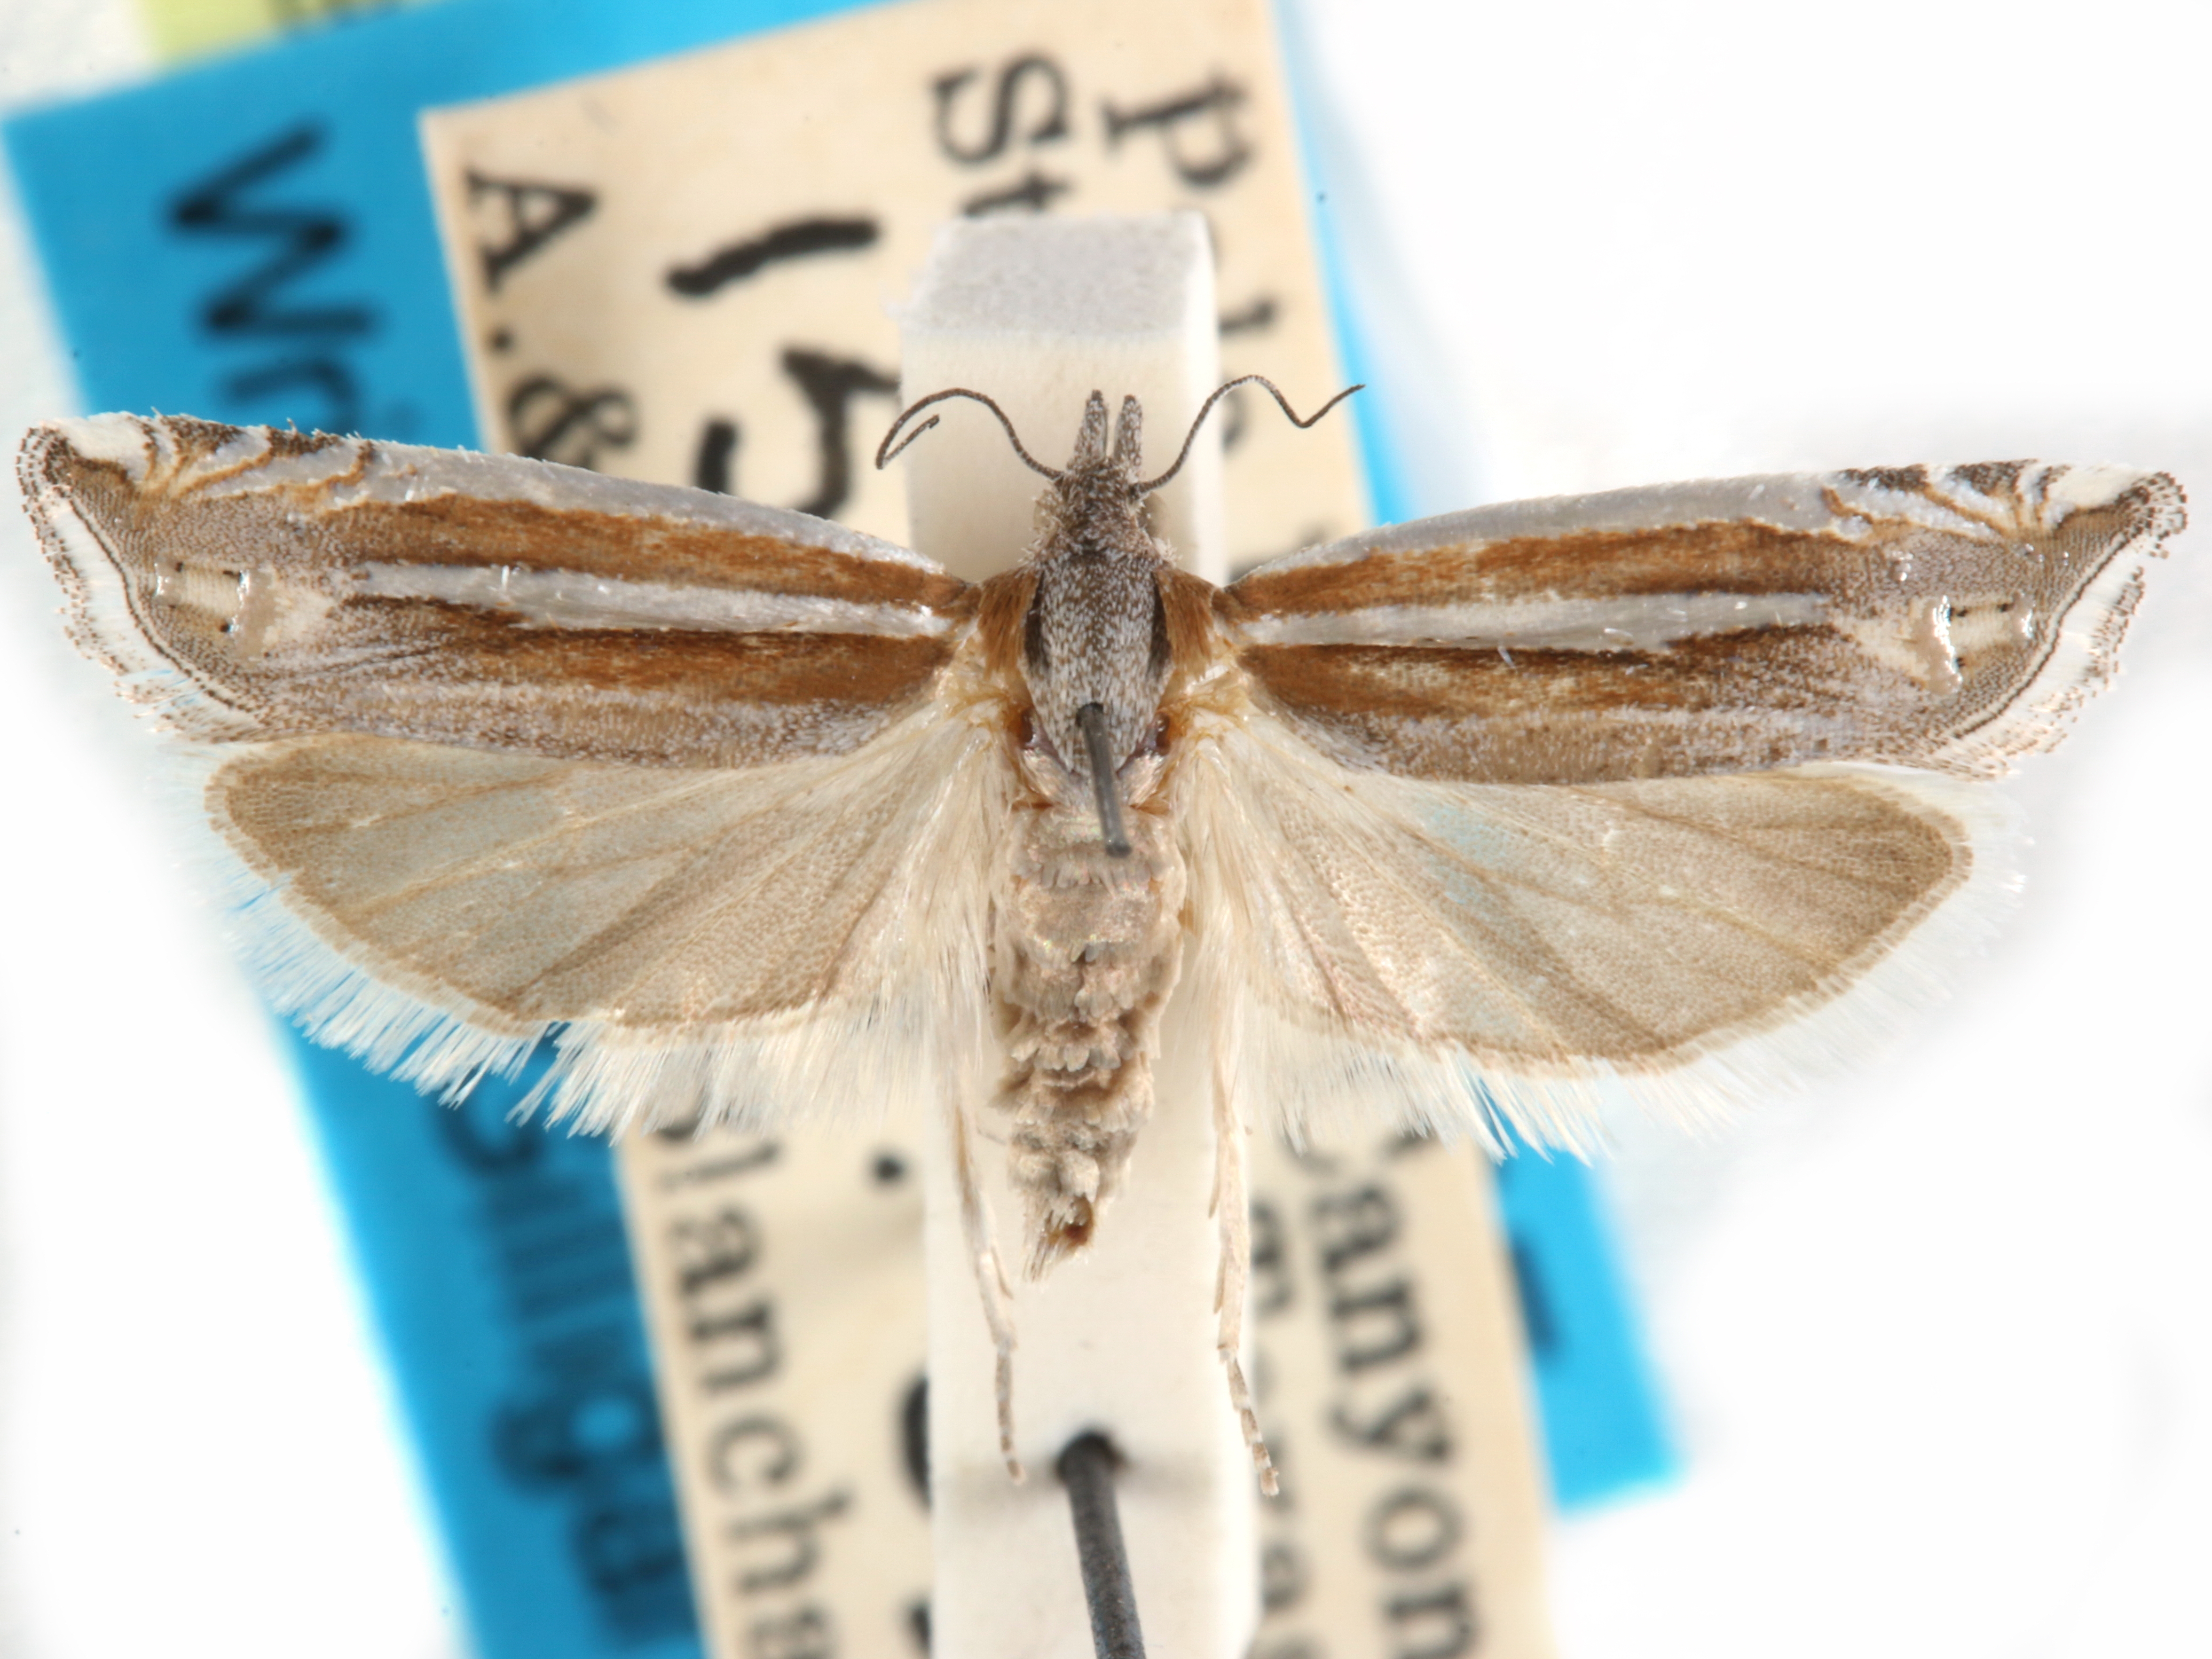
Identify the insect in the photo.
Eucosma fulvotegulana
